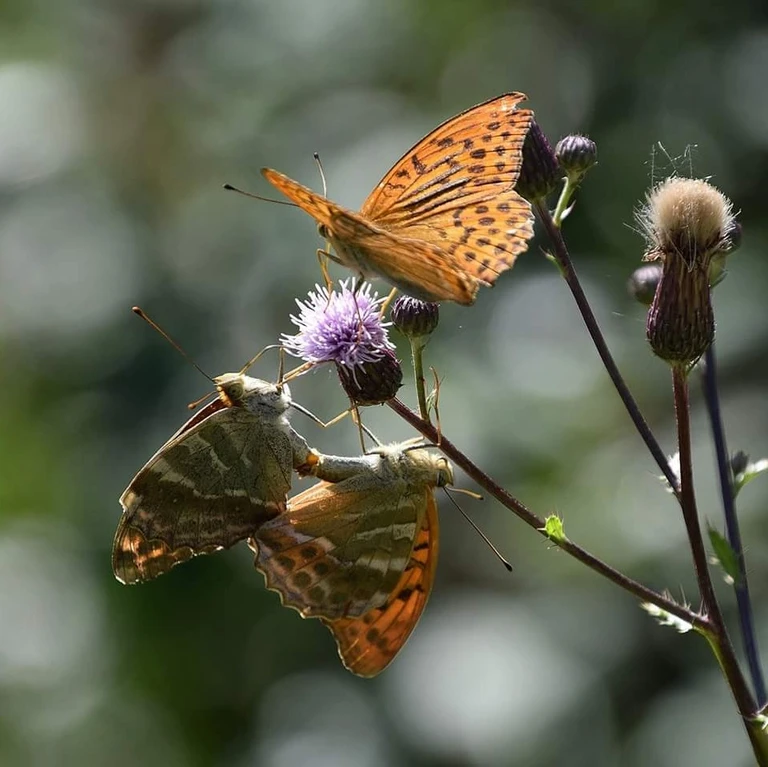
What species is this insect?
Argynnis paphia
